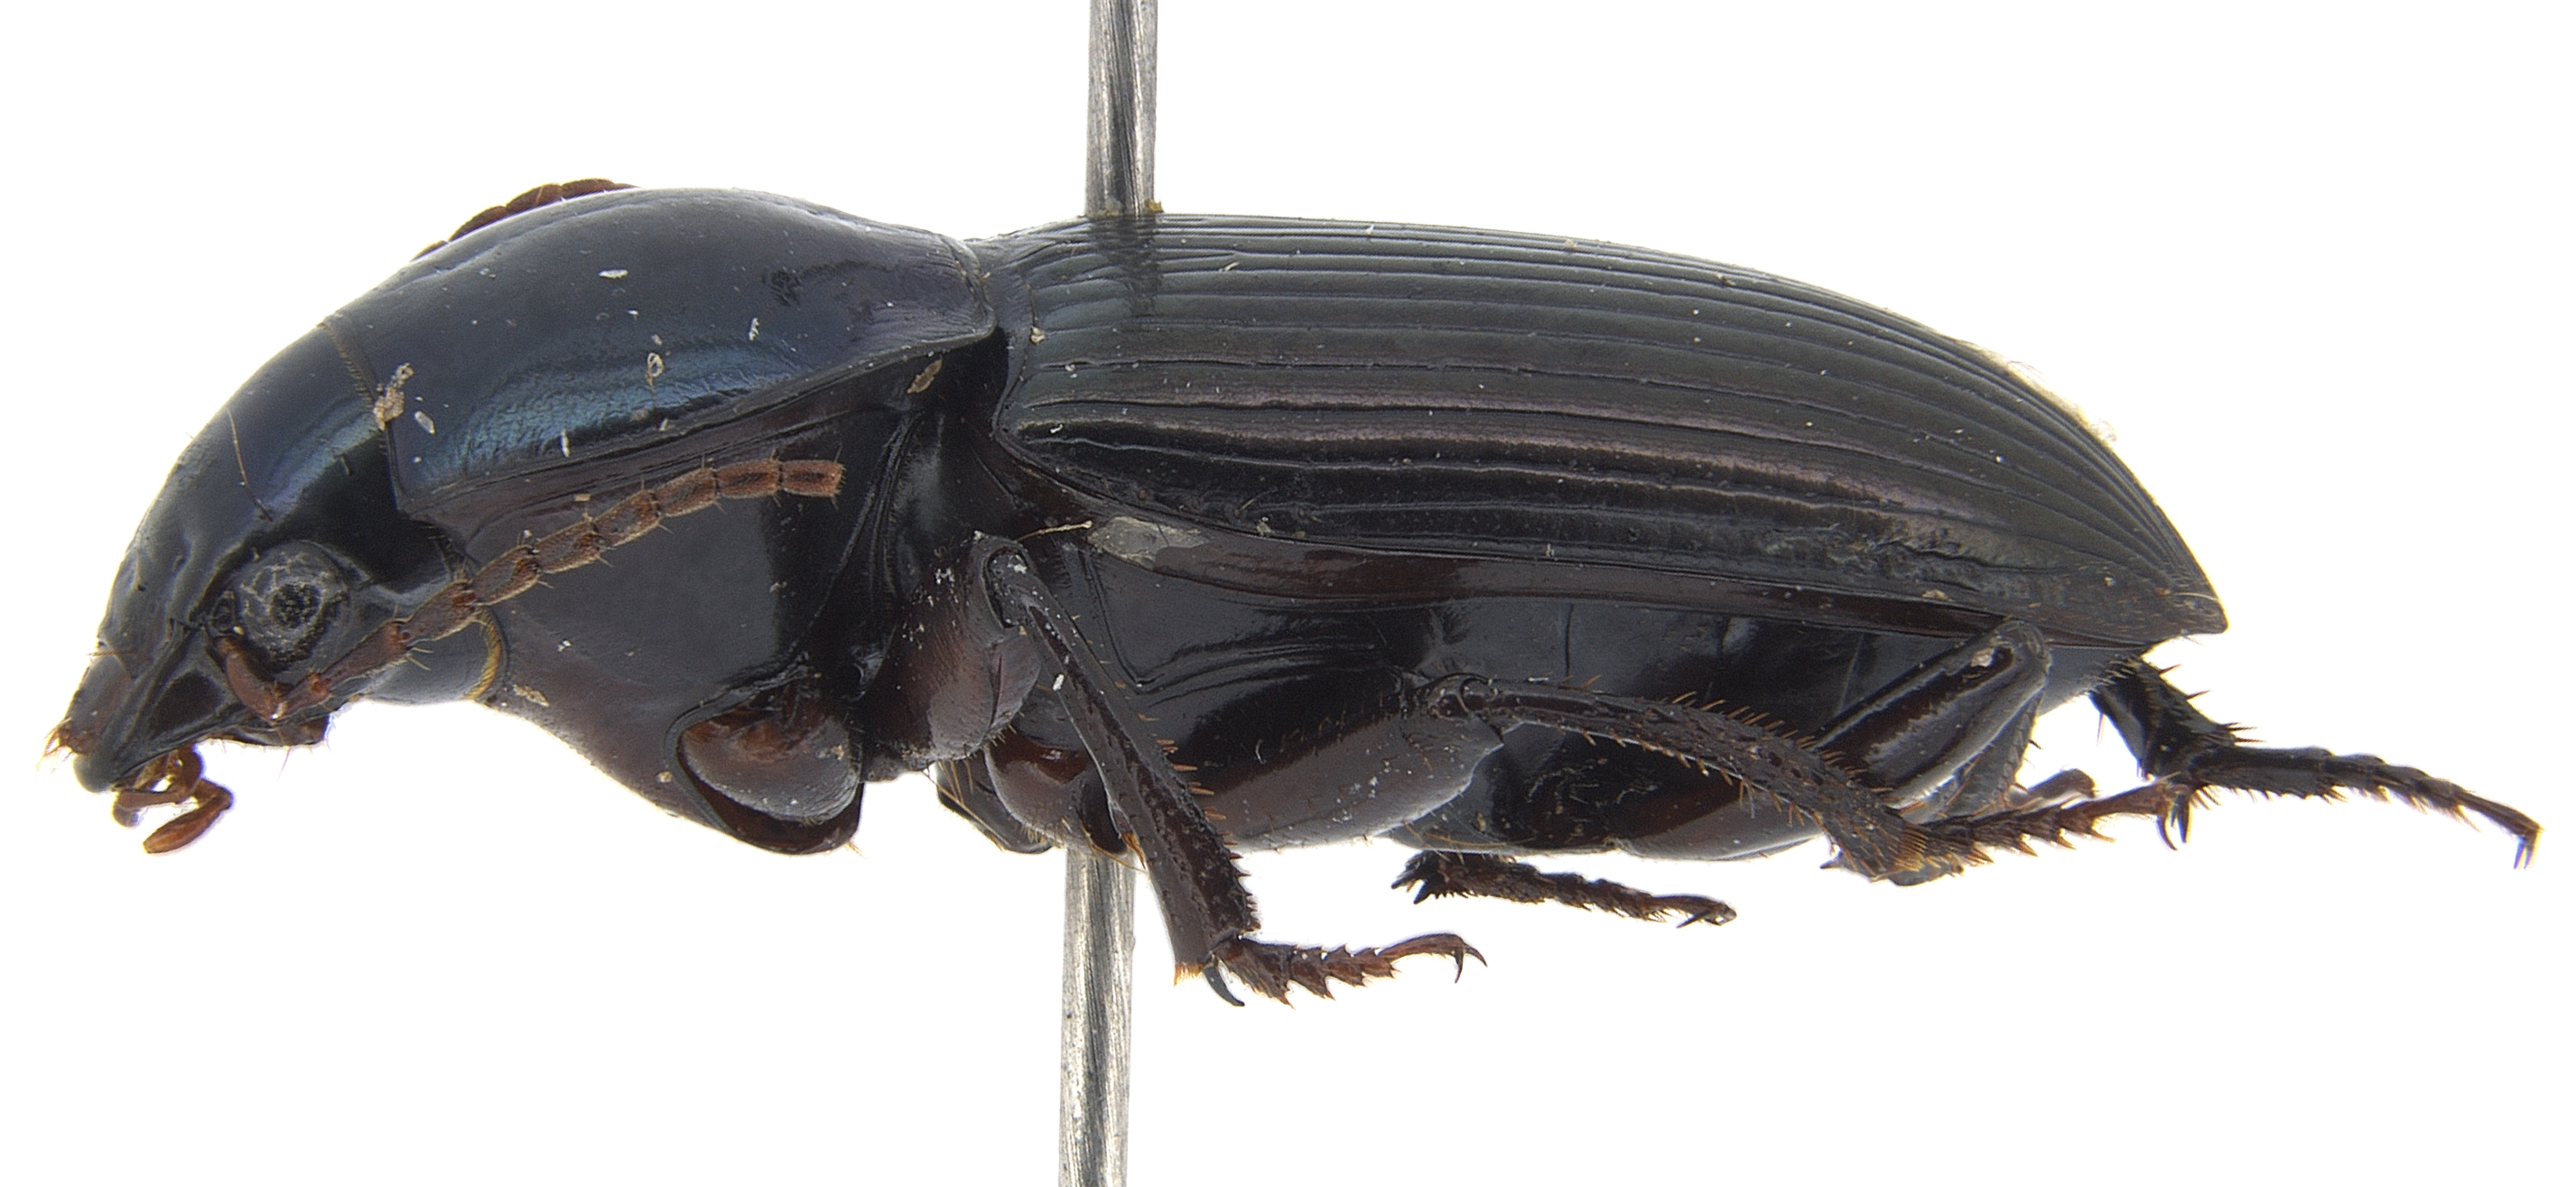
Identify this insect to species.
Discoderus difformipes
